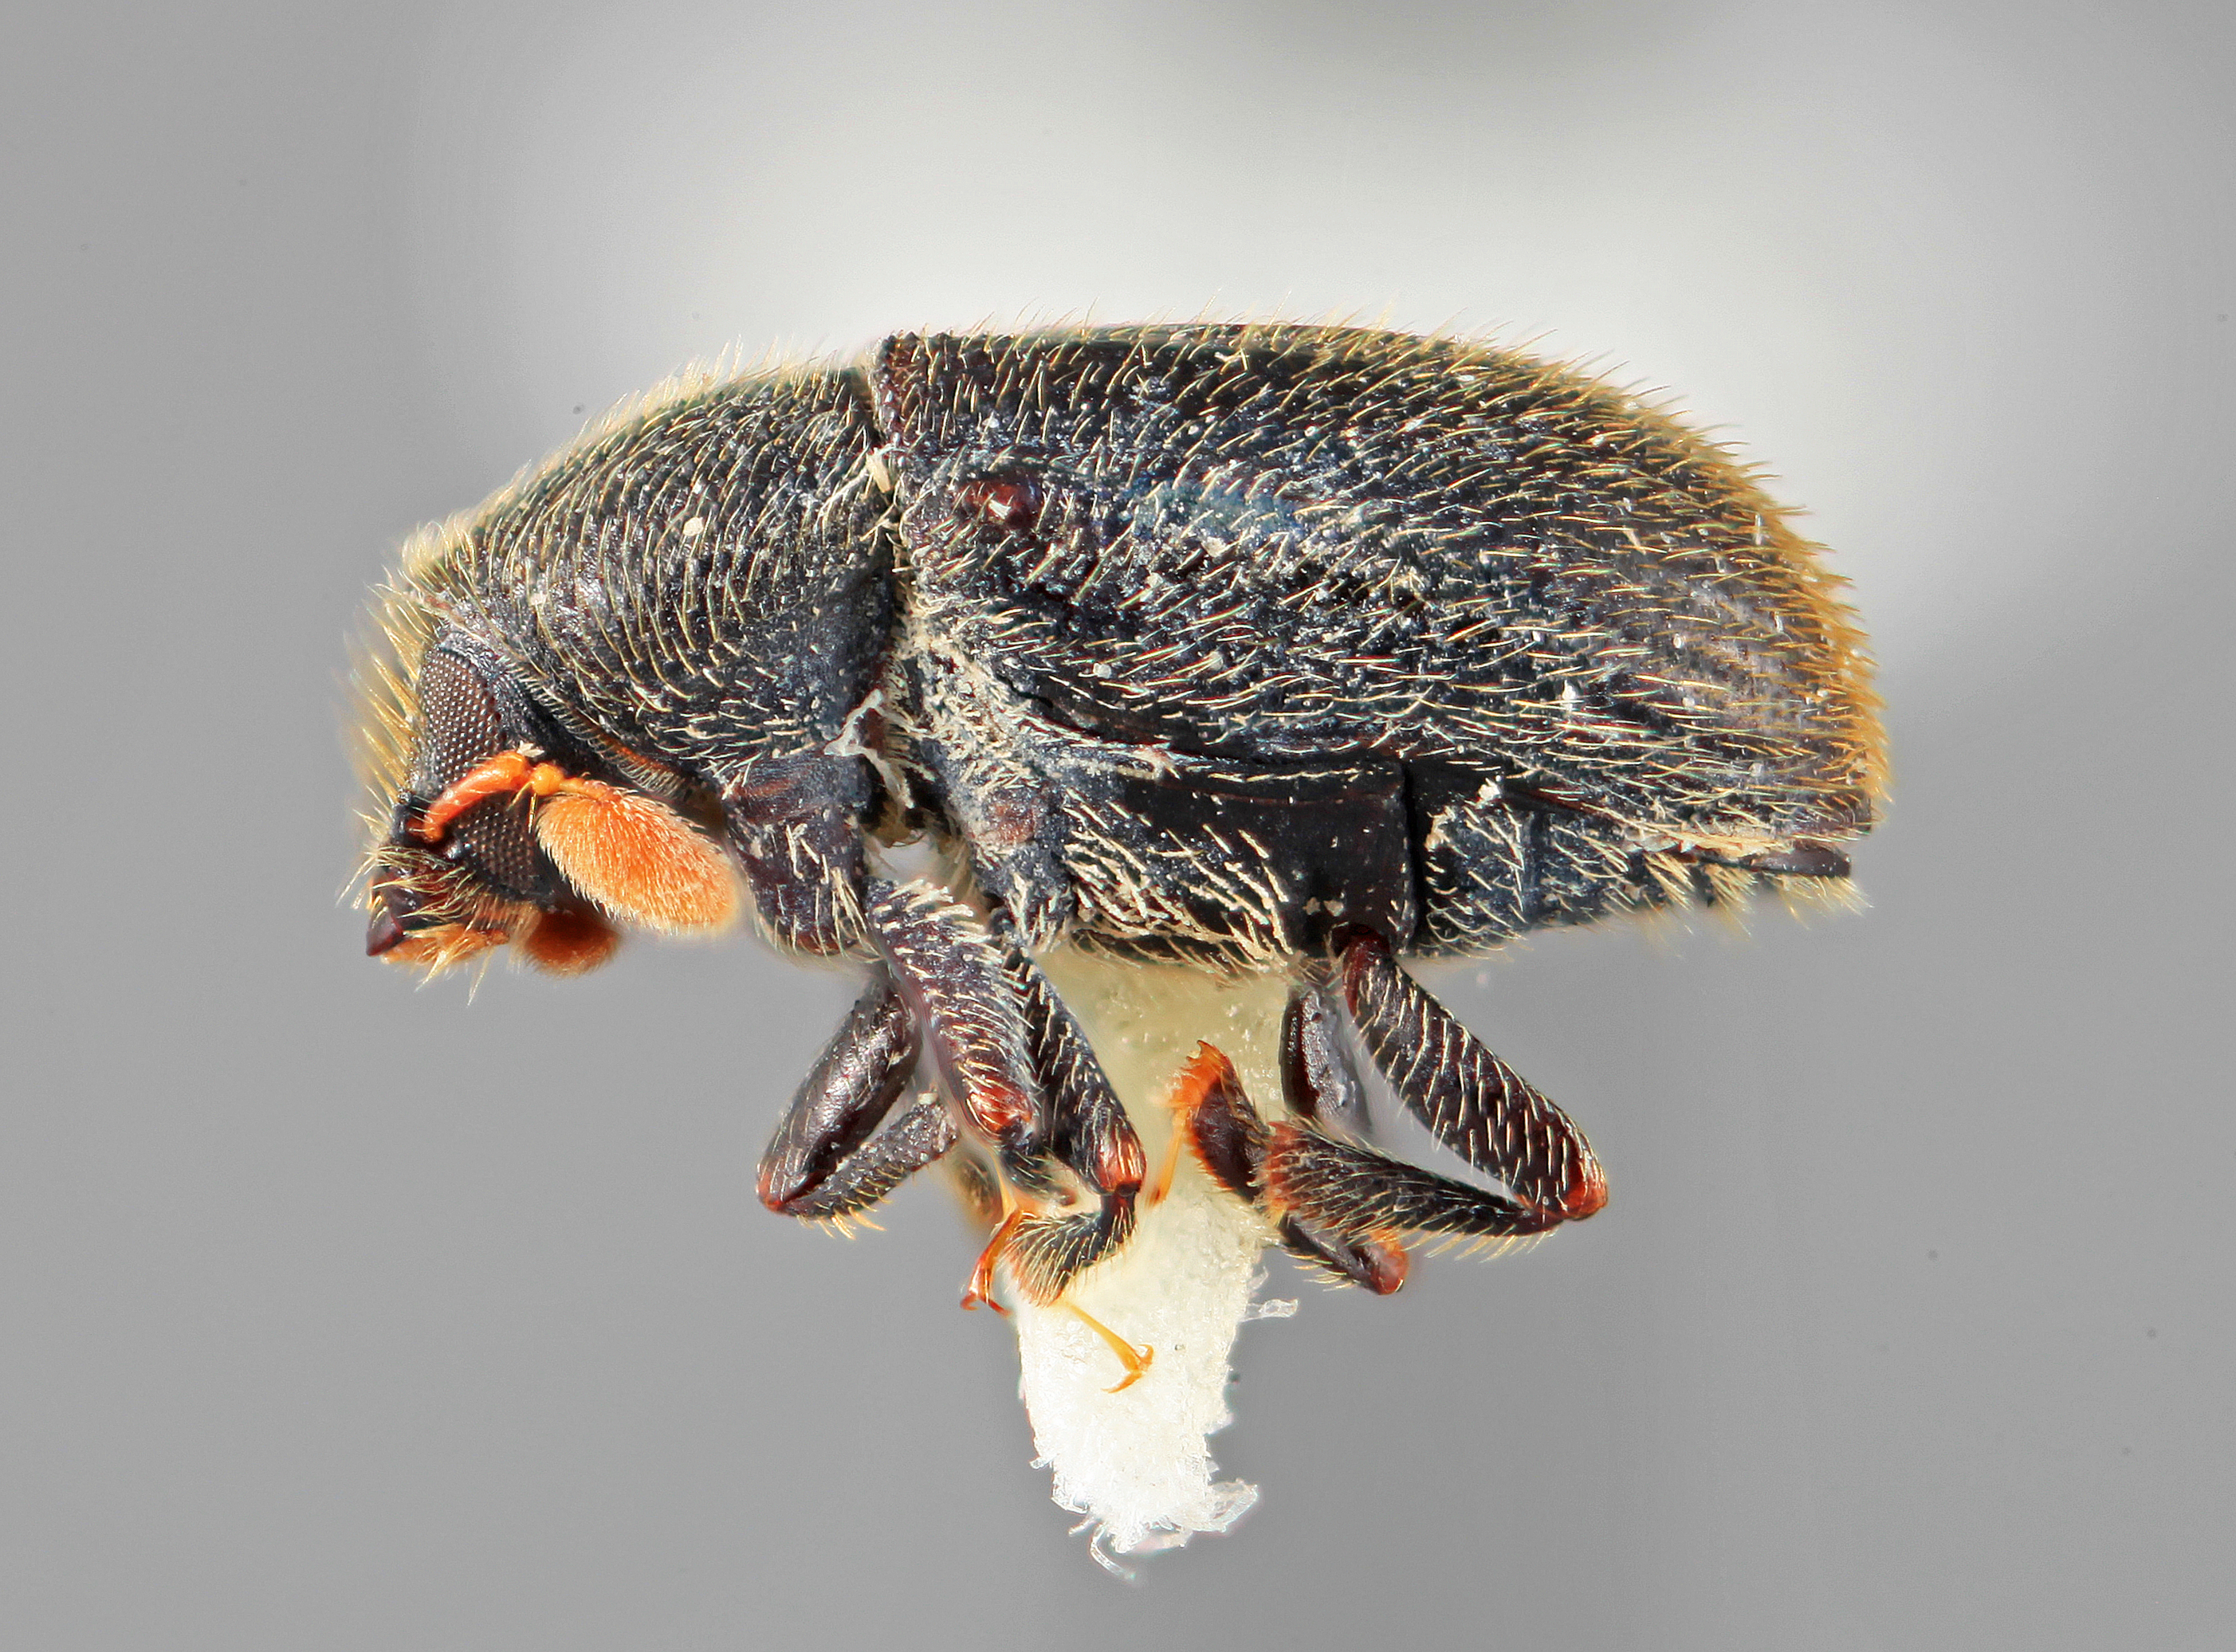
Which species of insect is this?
Chramesus simplicis
